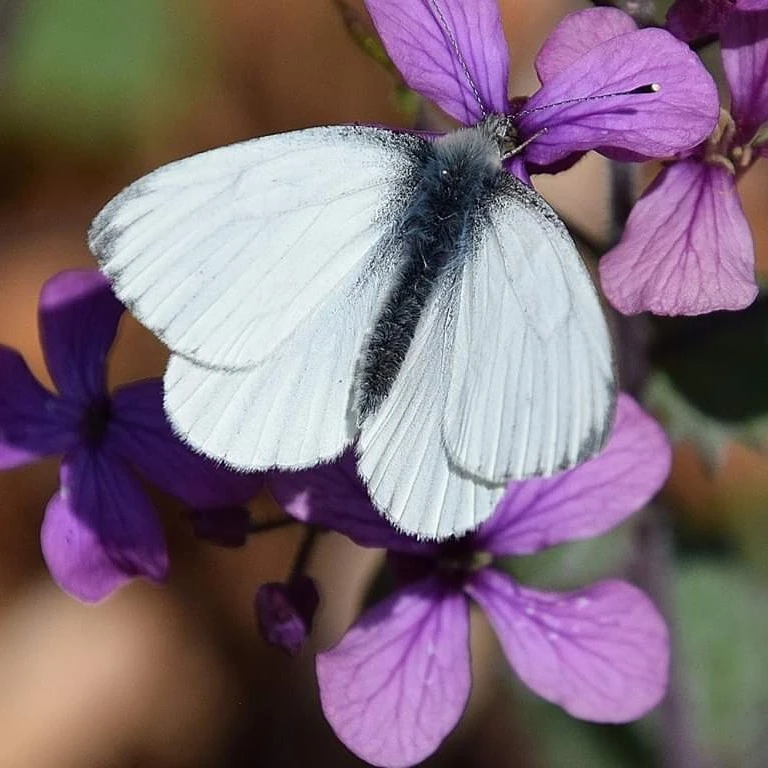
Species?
Pieris napi
